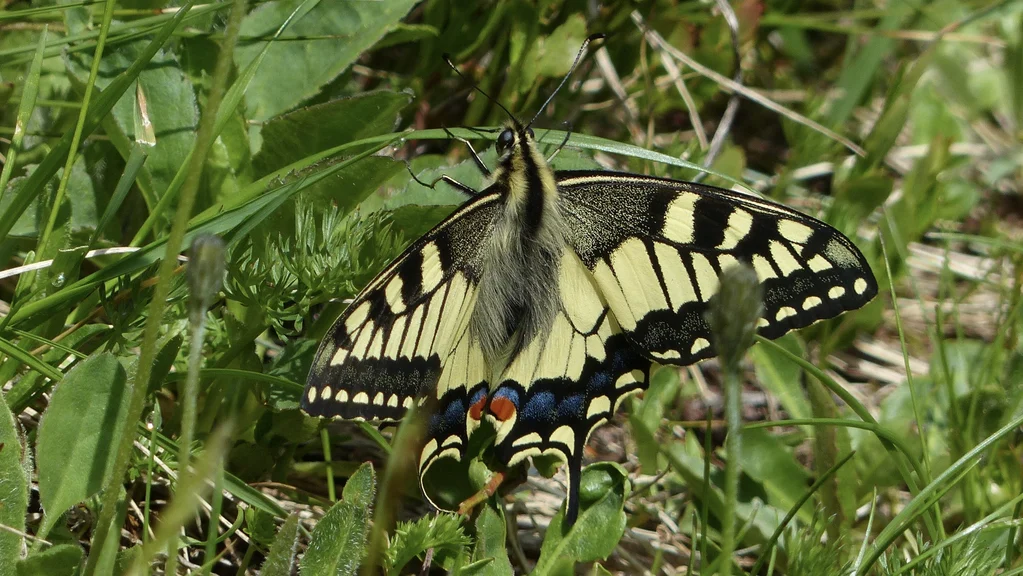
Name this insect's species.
Papilio machaon
